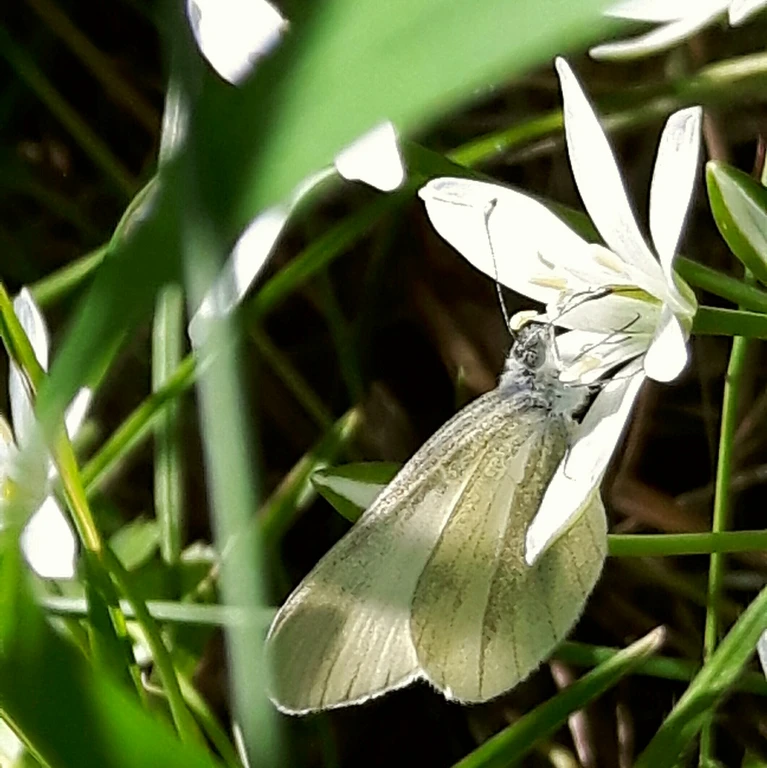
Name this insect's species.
Leptidea sinapis/juvernica
